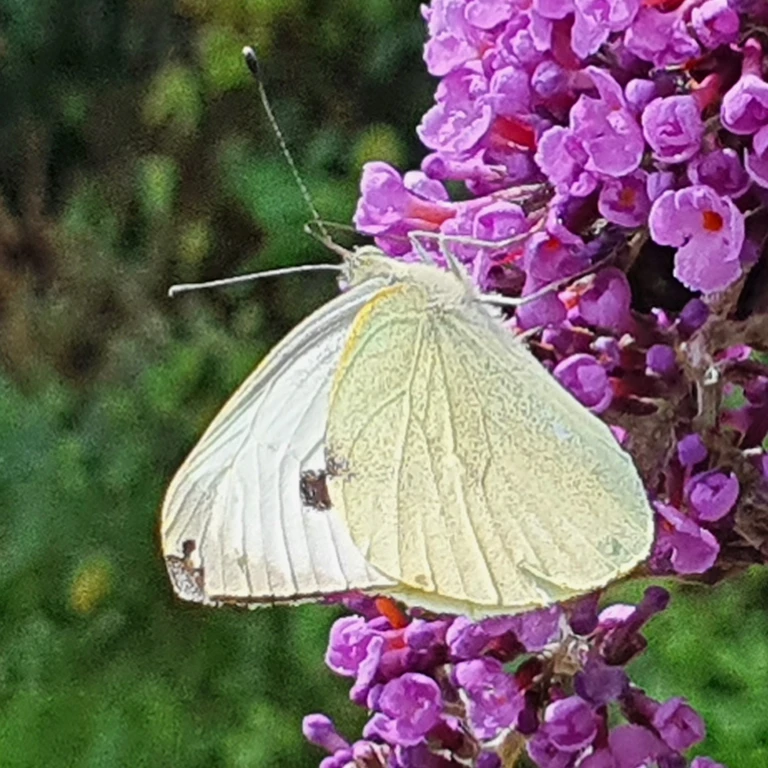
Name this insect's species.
Pieris brassicae
